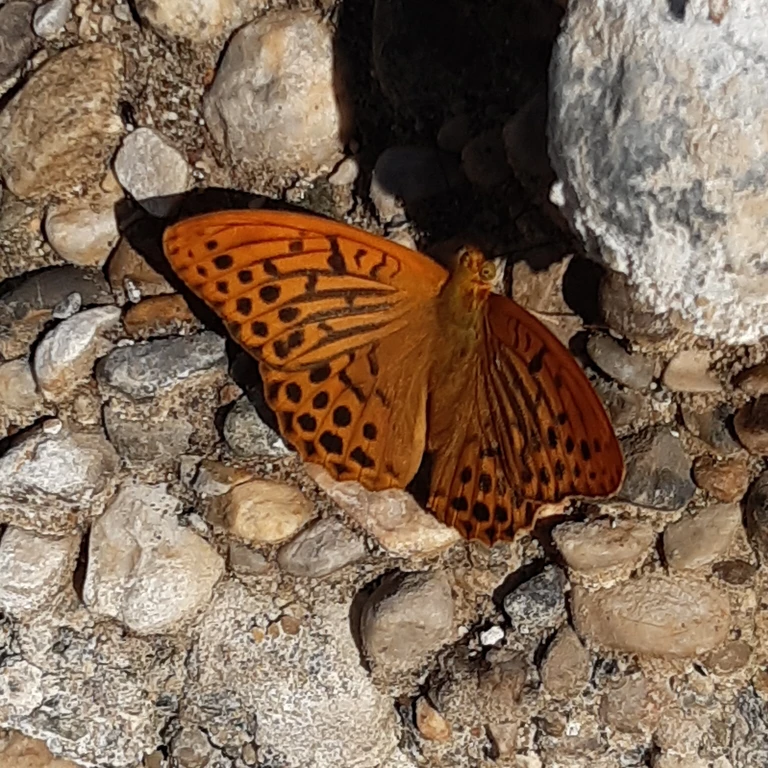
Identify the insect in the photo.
Argynnis paphia
